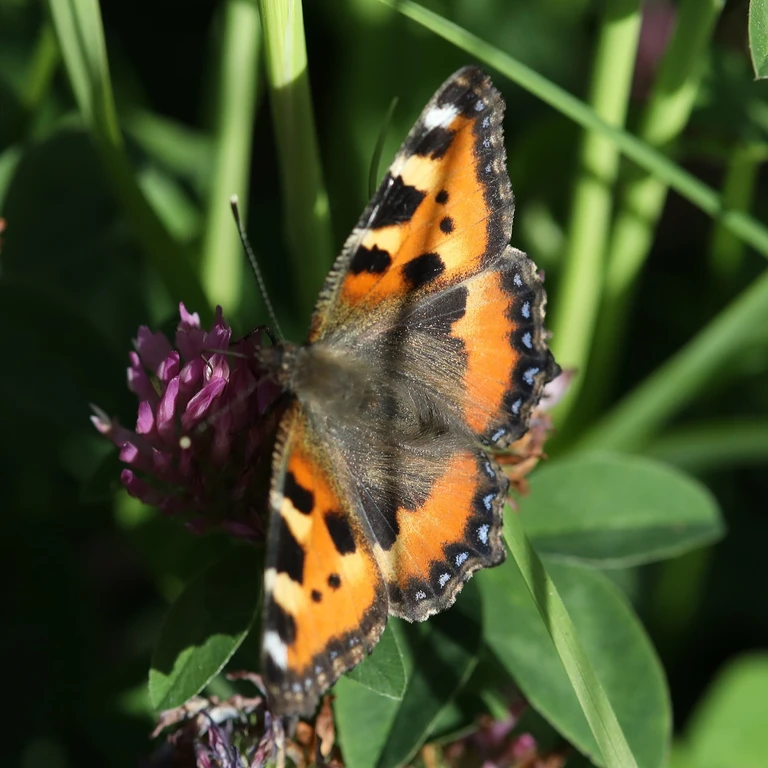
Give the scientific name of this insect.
Aglais urticae
